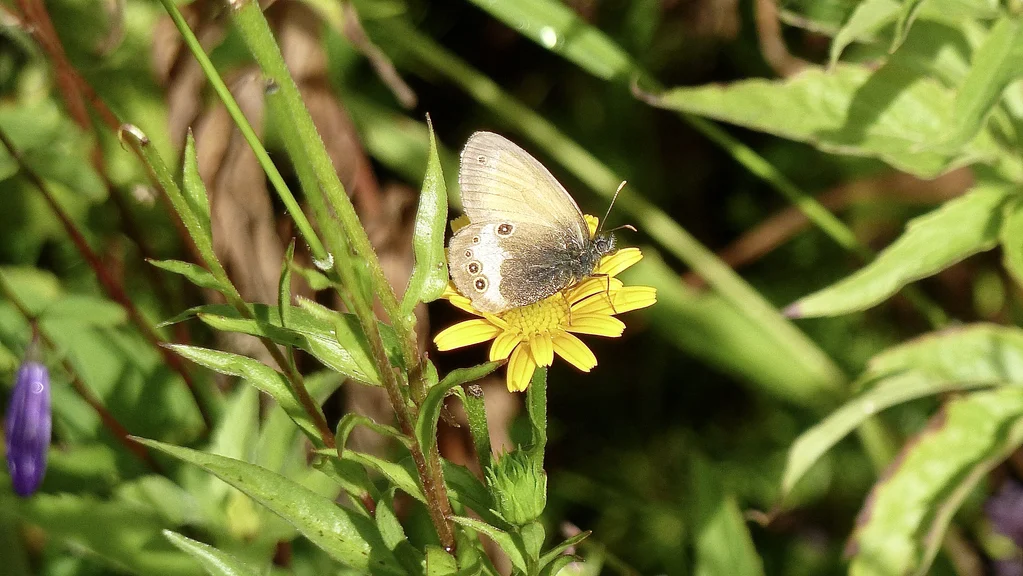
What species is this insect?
Coenonympha arcania
